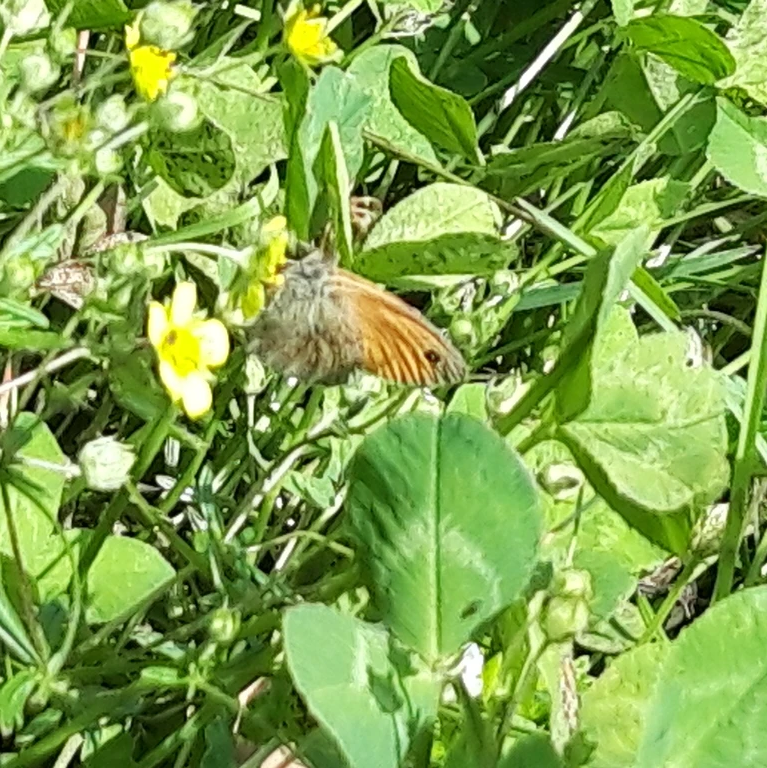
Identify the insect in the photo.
Coenonympha pamphilus
